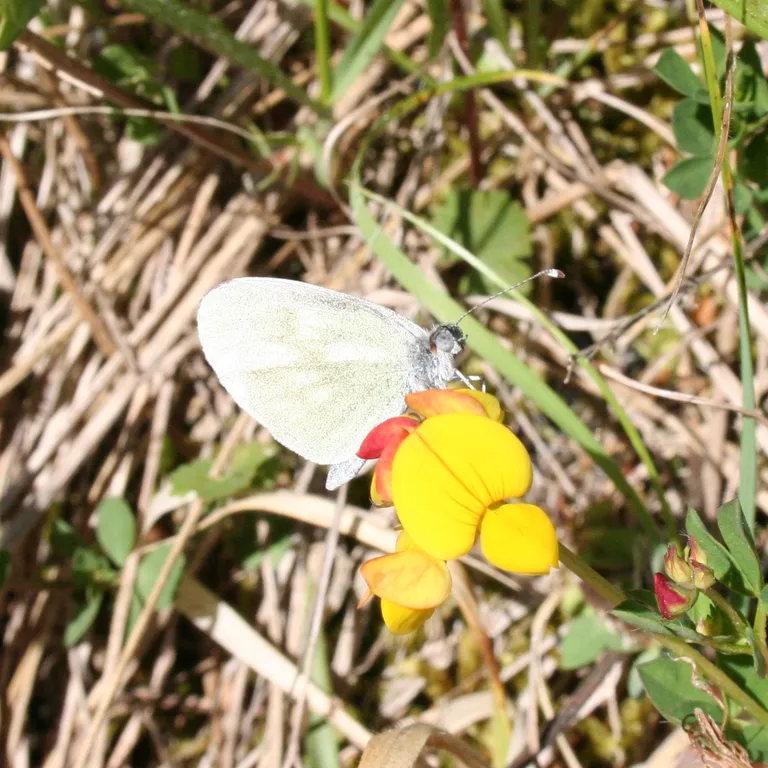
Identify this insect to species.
Leptidea sinapis/juvernica
